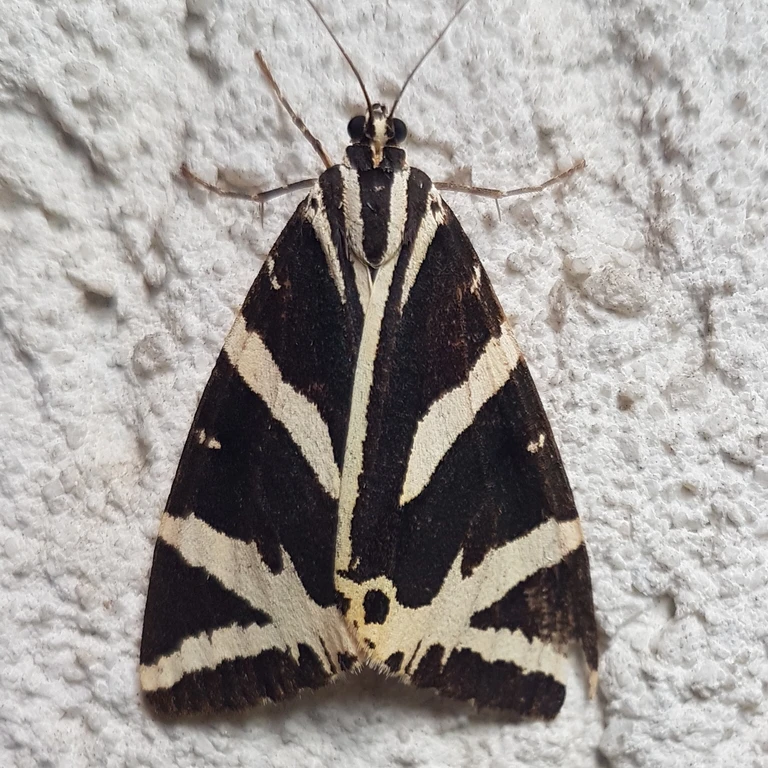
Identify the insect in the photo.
Euplagia quadripunctaria
